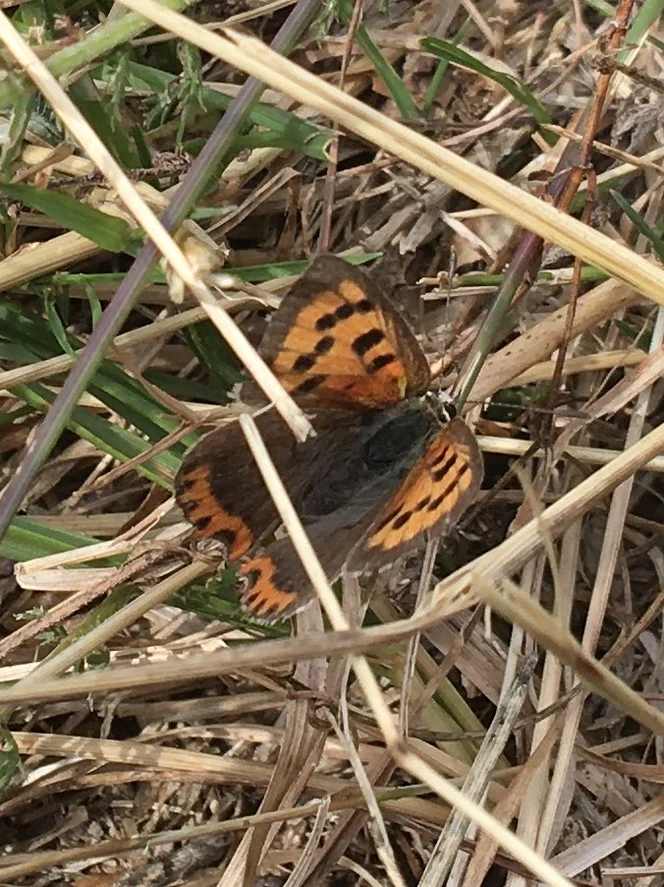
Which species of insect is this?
Lycaena phlaeas
